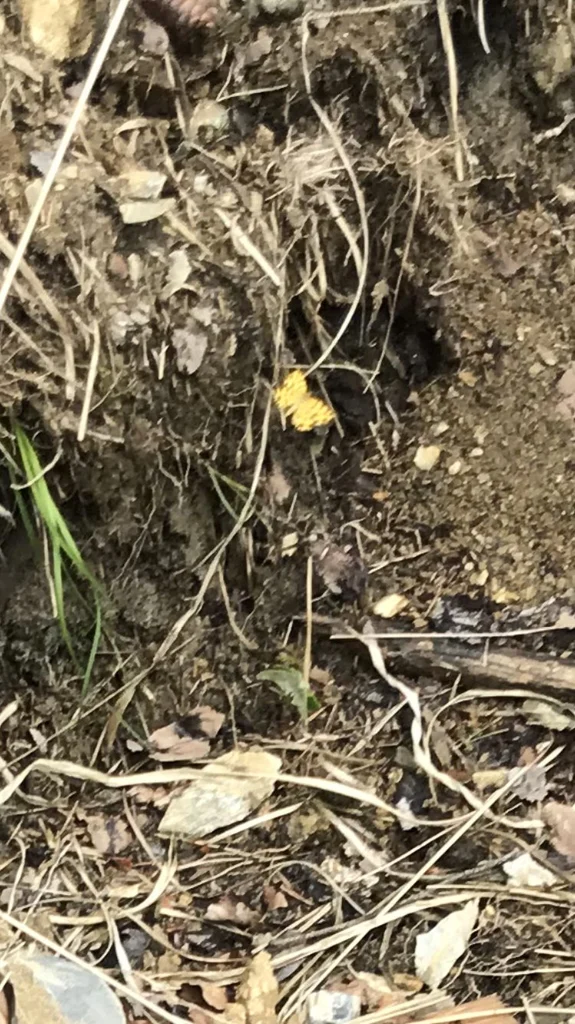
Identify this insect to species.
Pseudopanthera macularia
